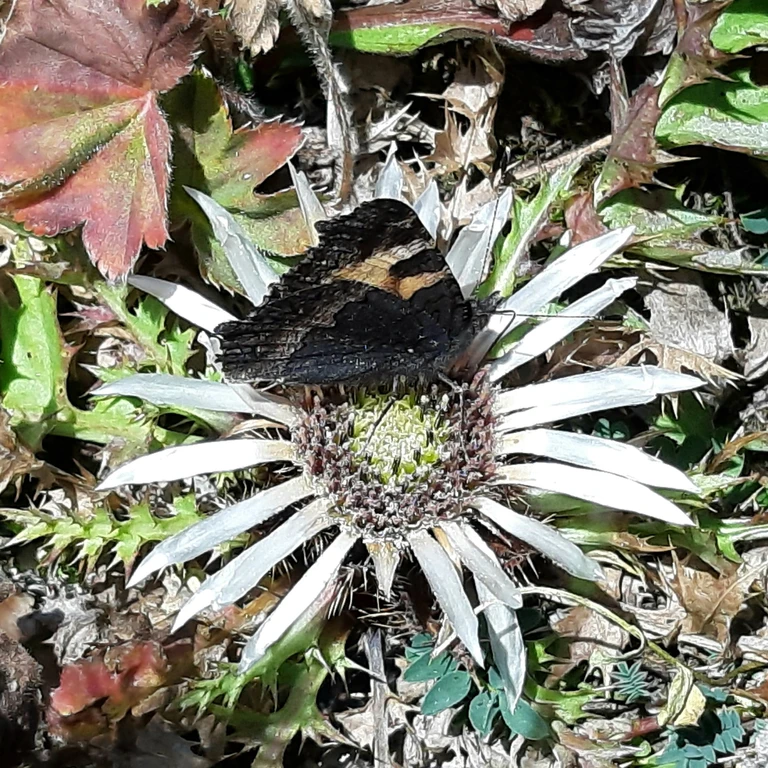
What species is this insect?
Aglais urticae
